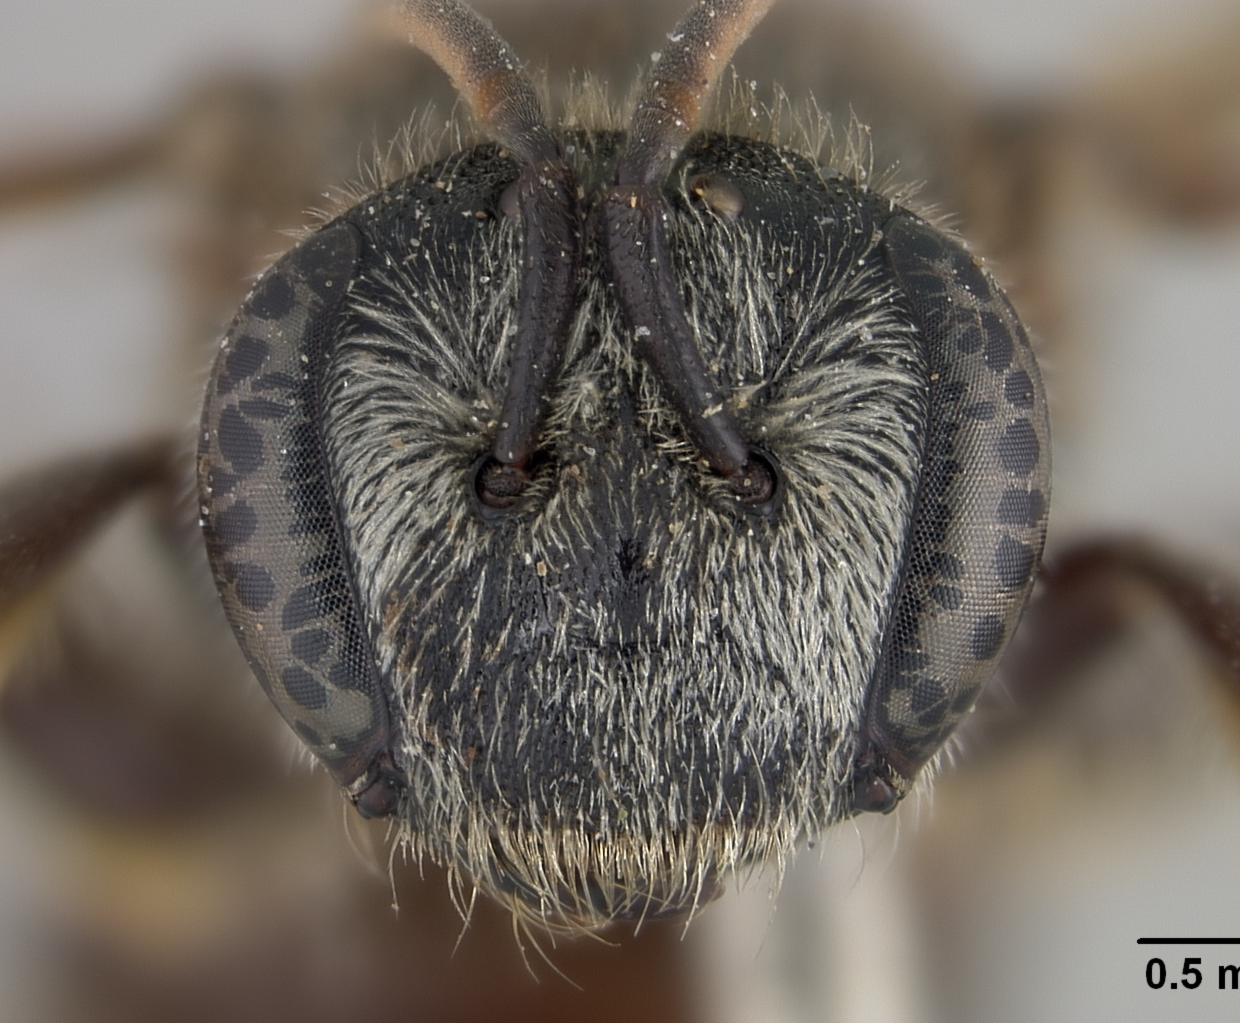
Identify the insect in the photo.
Nomia perconcinna
